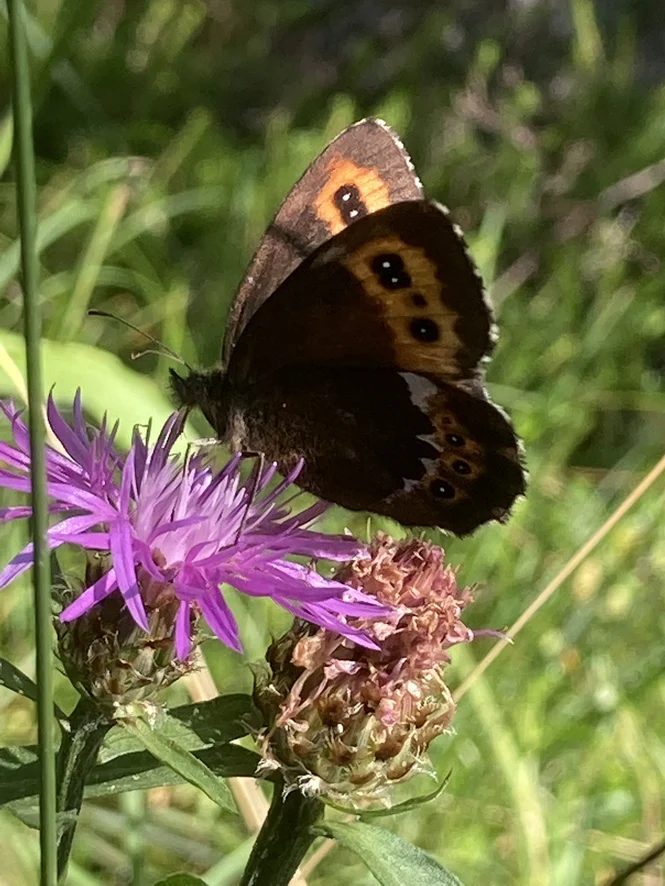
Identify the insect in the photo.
Erebia ligea
